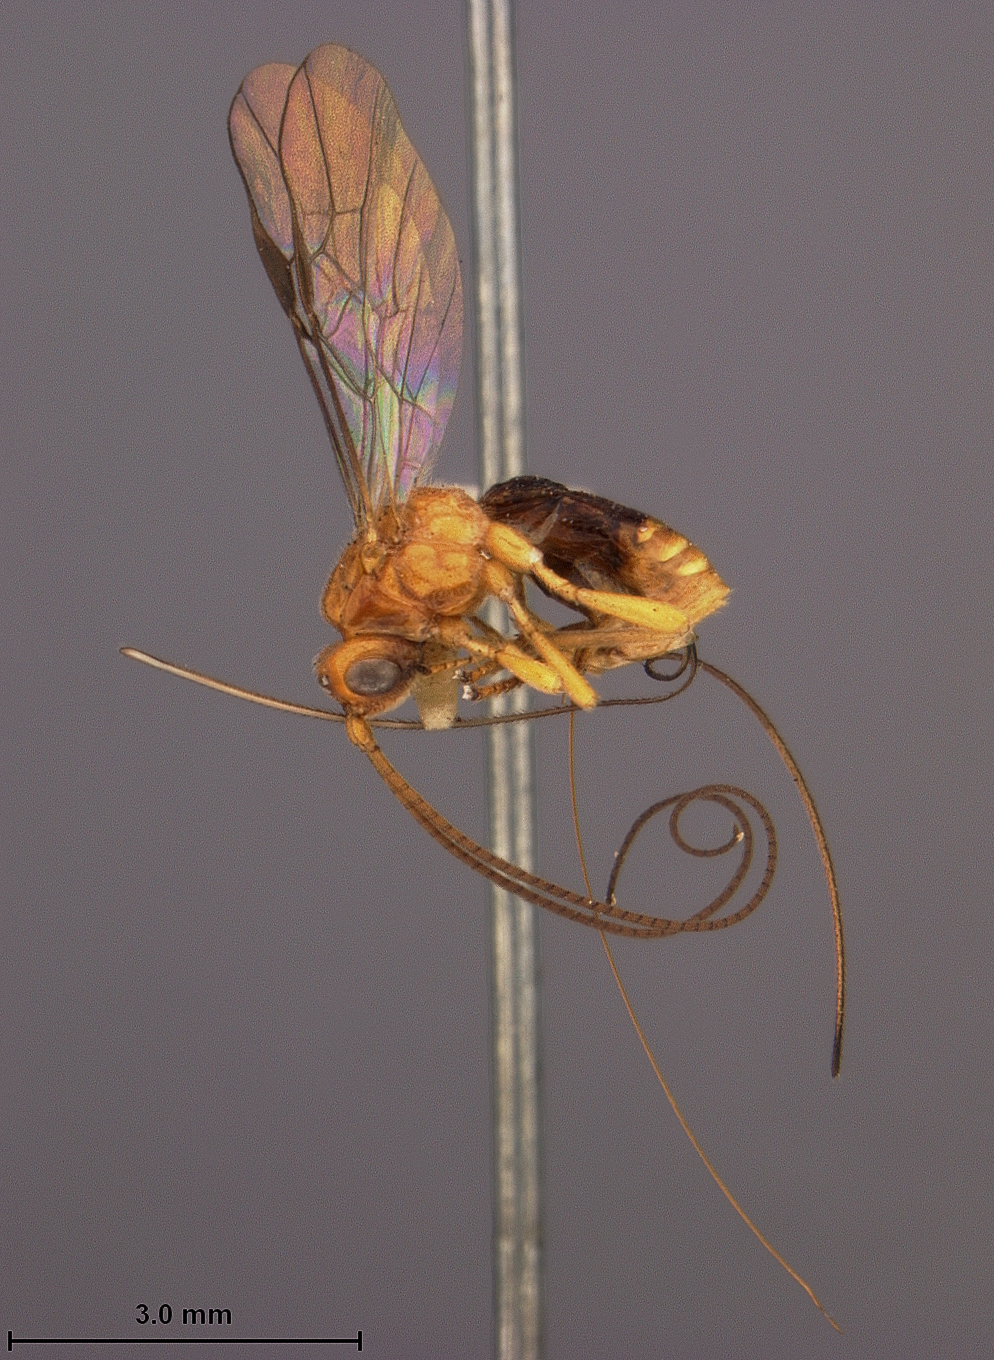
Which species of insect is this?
Biosteres longicaudatus
